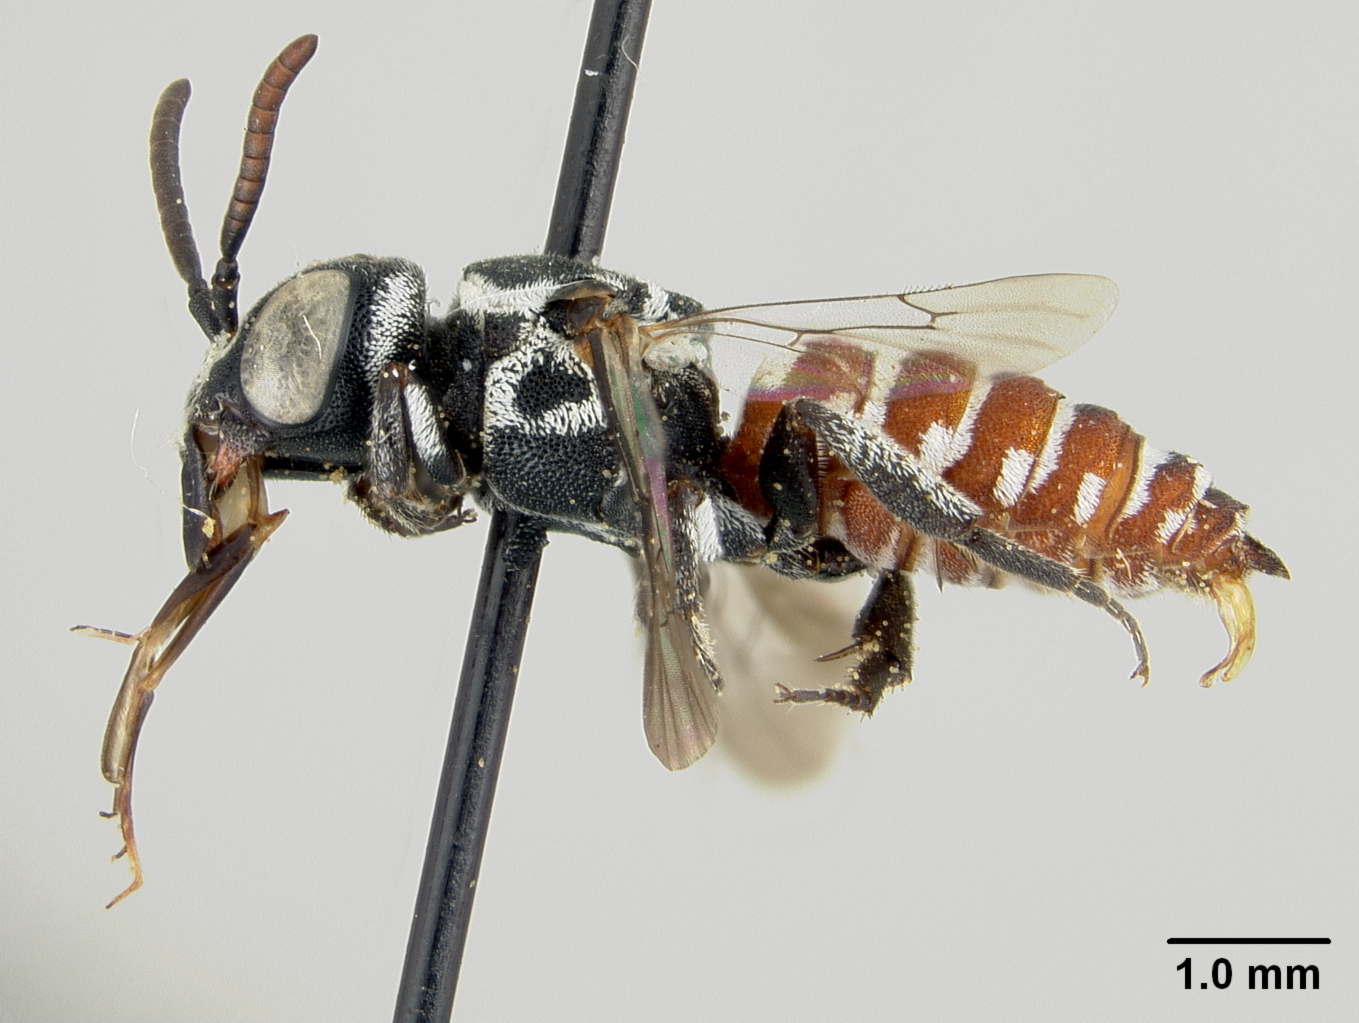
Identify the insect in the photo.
Holcopasites ruthae
